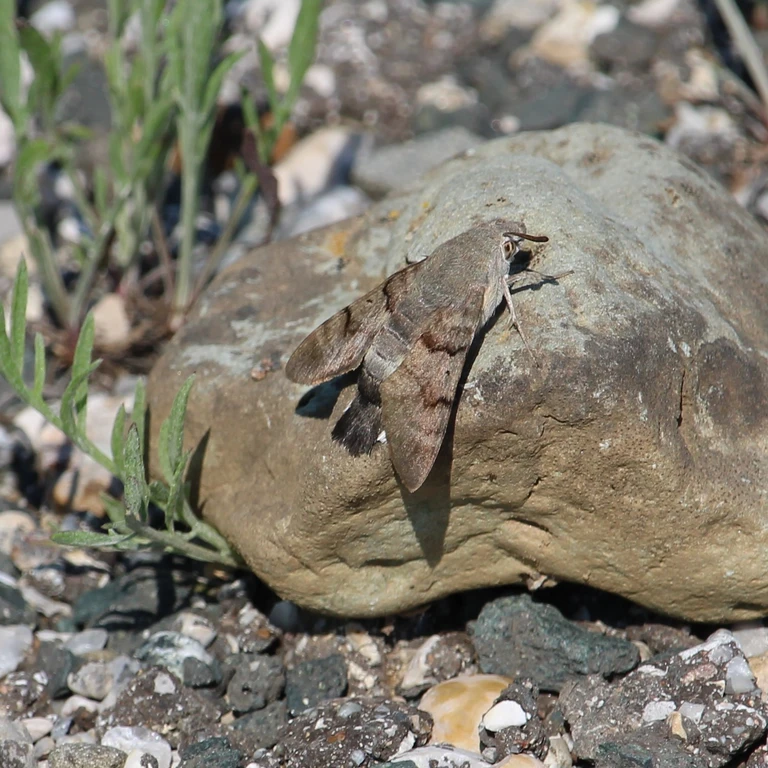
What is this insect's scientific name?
Macroglossum stellatarum
